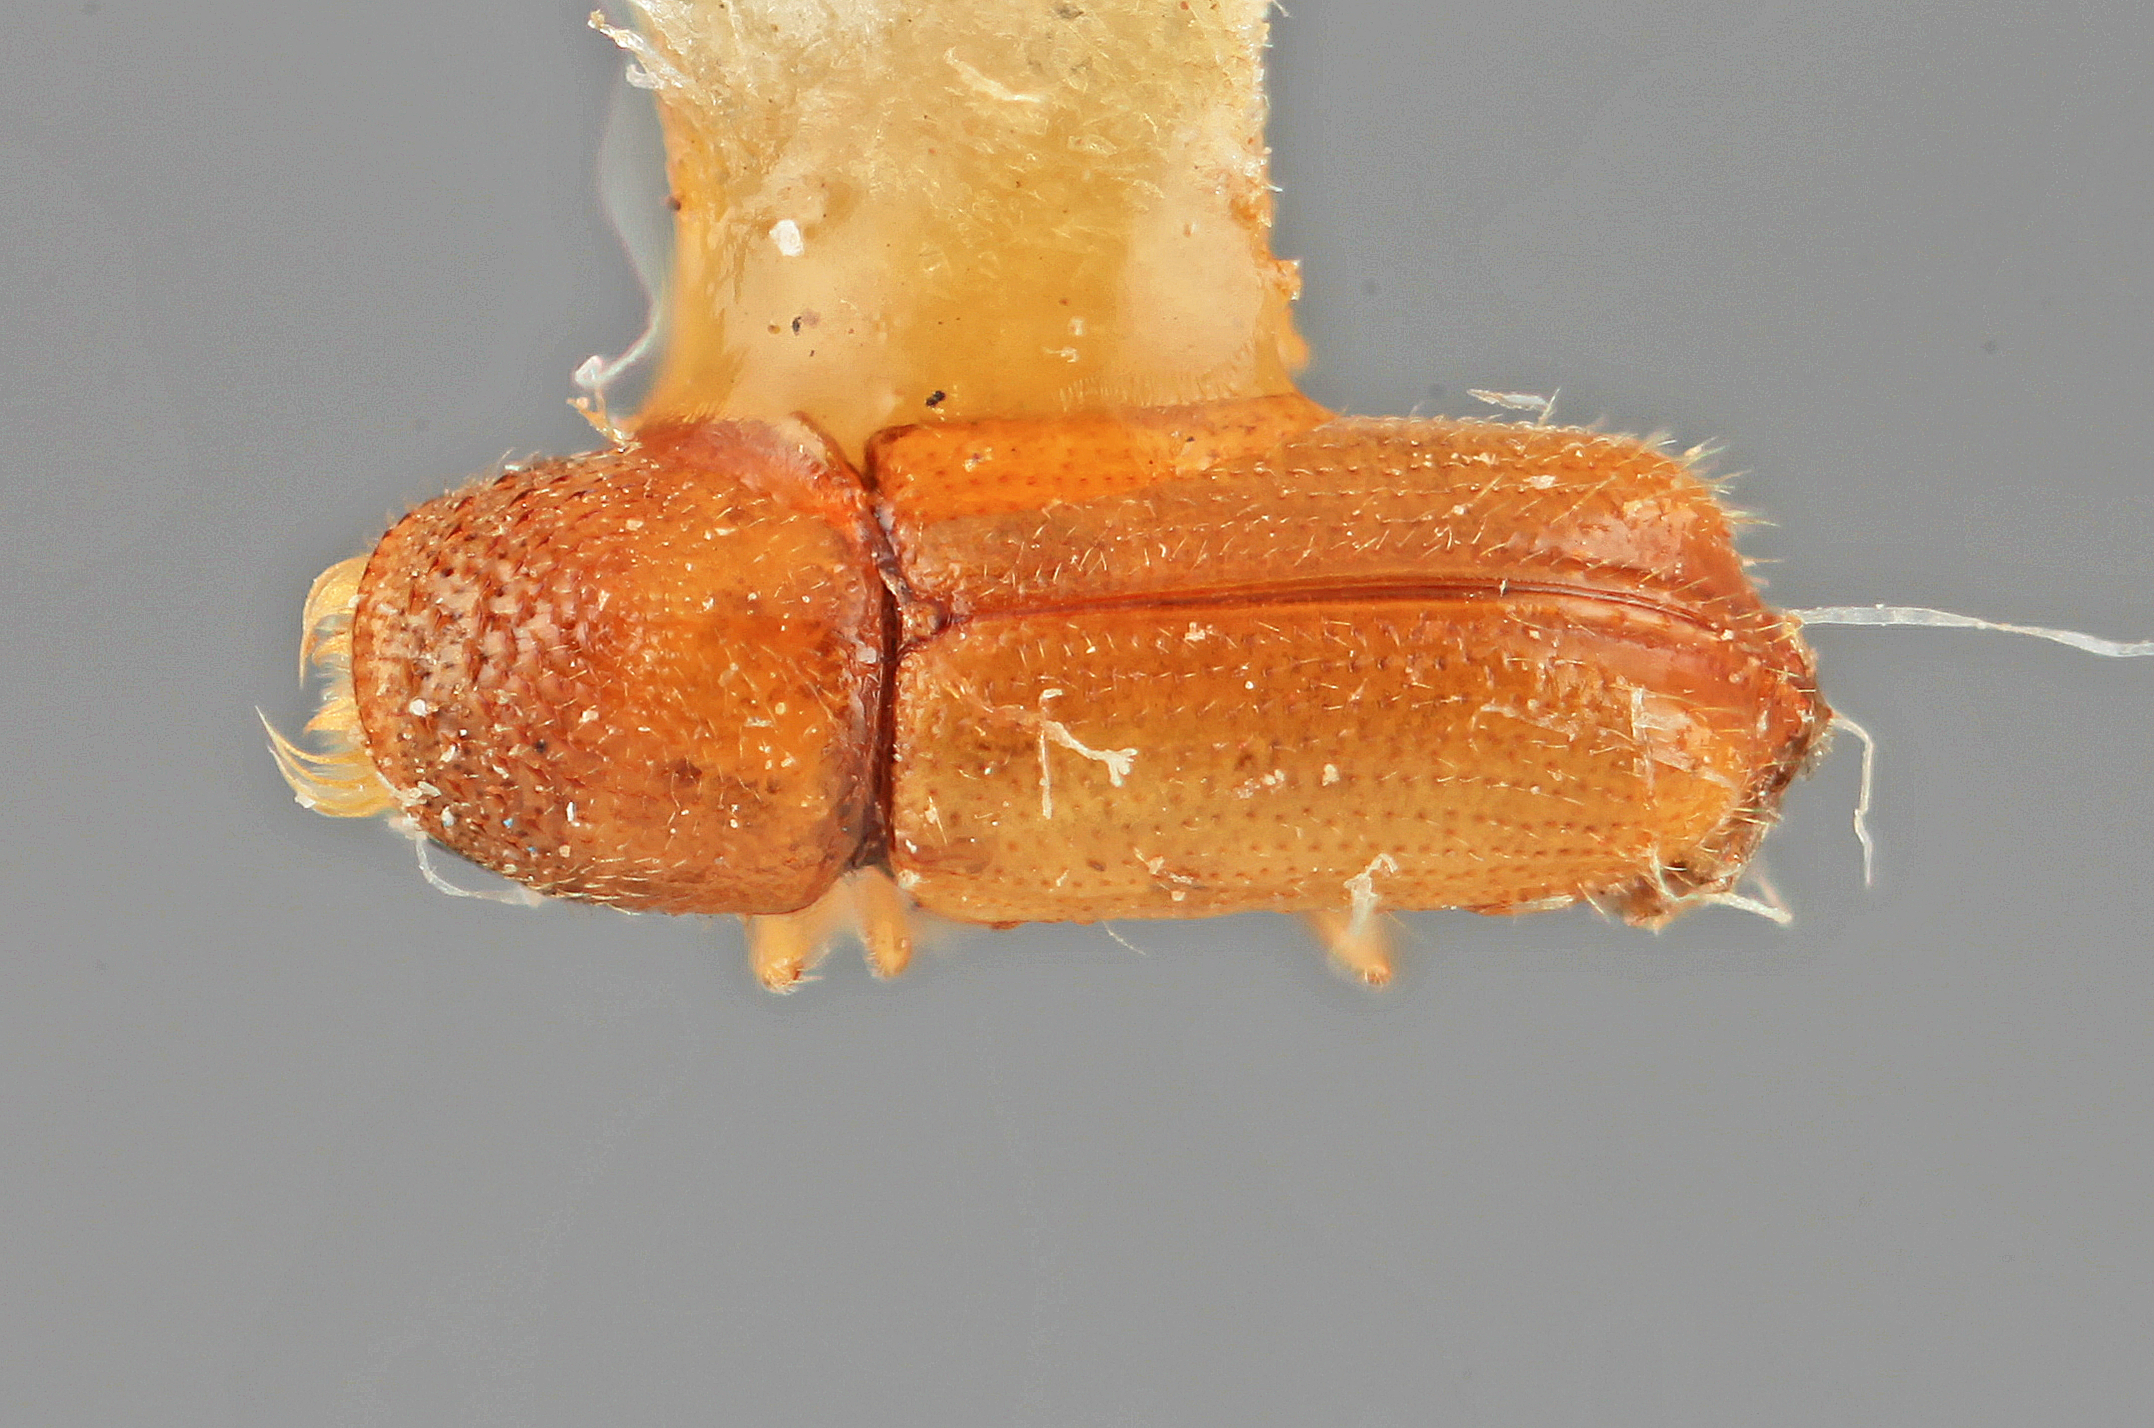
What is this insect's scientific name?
Pityophthorus delicatus
